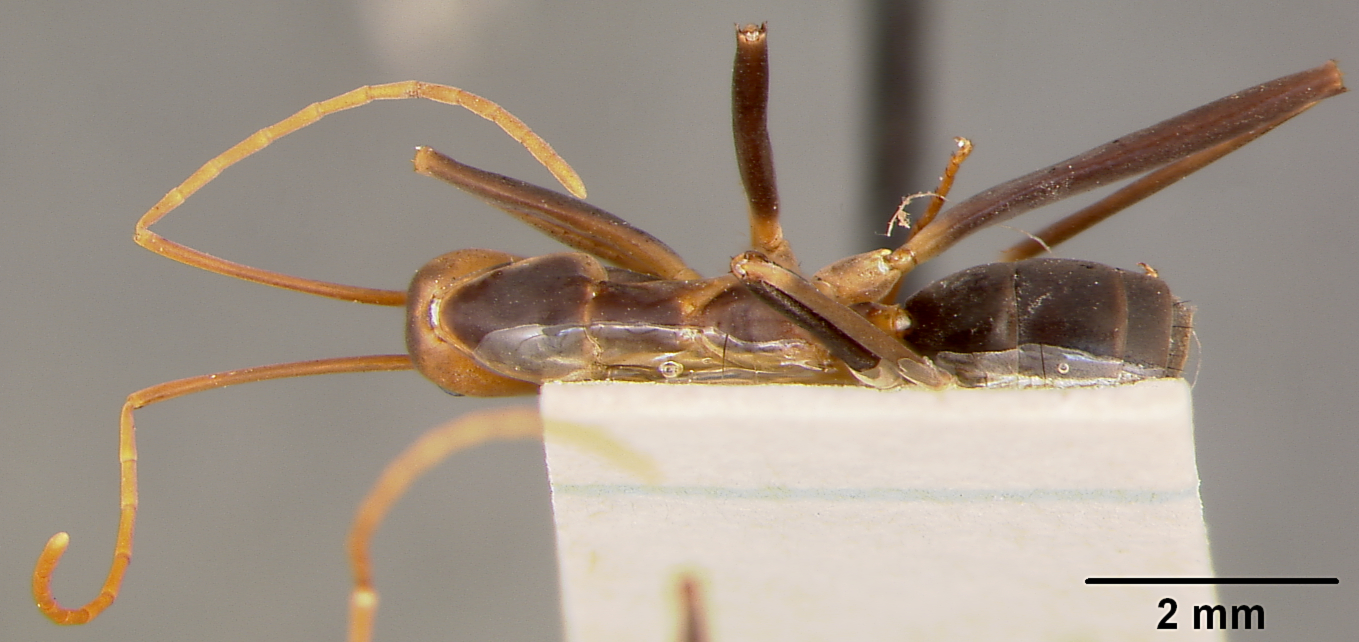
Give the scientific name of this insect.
Leptomyrmex wiburdi
